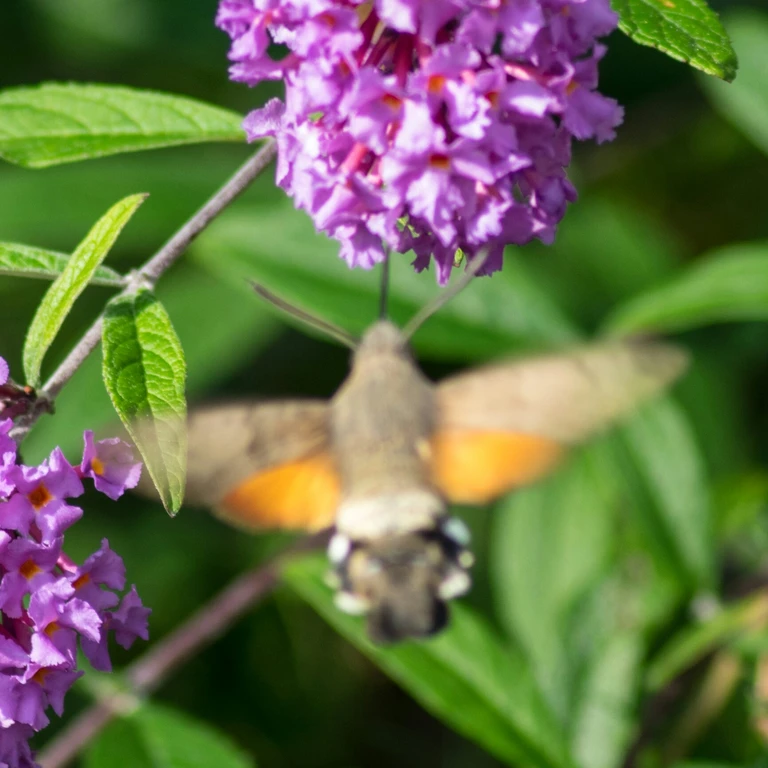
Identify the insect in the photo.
Macroglossum stellatarum
